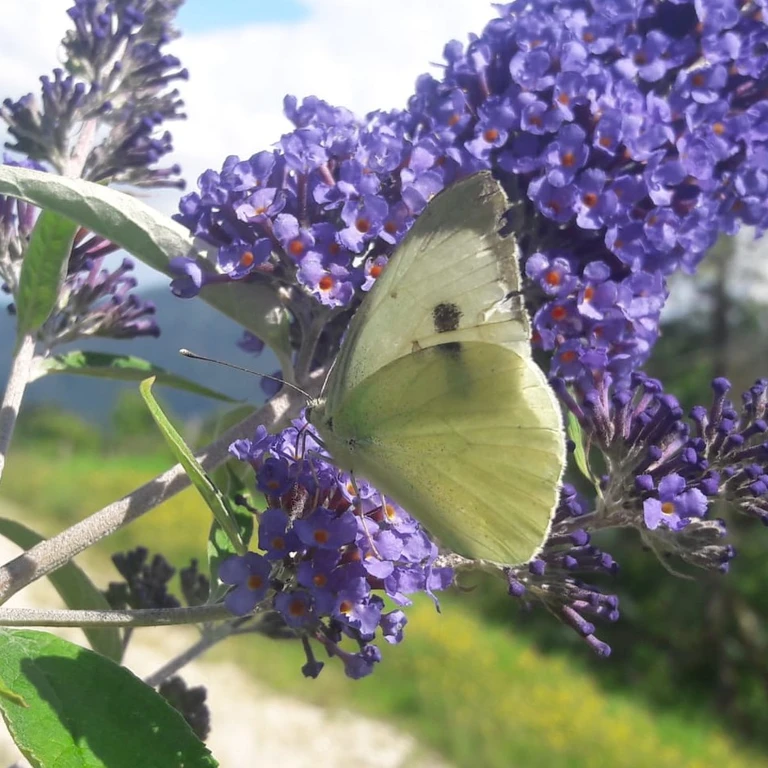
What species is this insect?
Pieris brassicae
